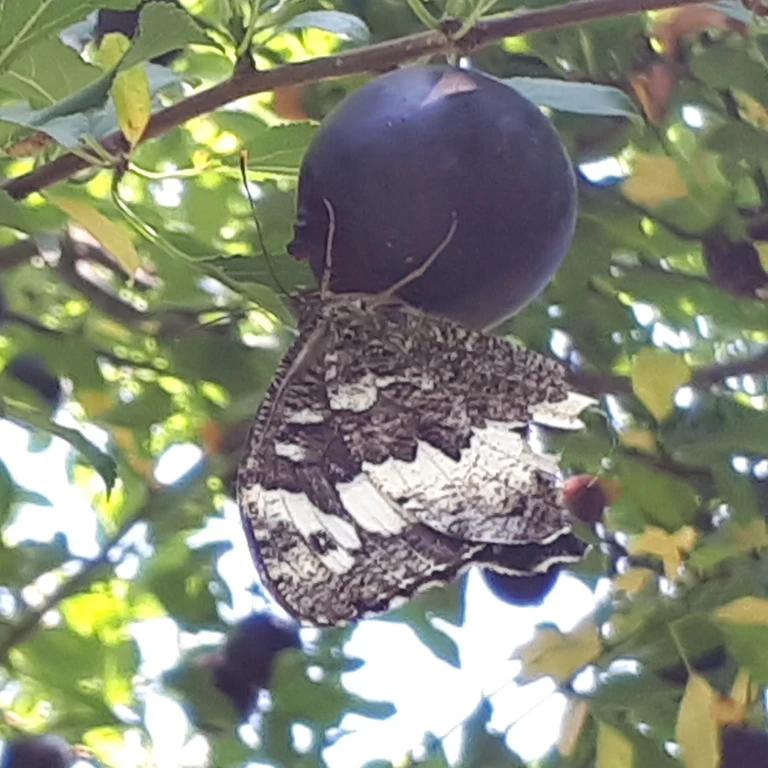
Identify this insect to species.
Brintesia circe
